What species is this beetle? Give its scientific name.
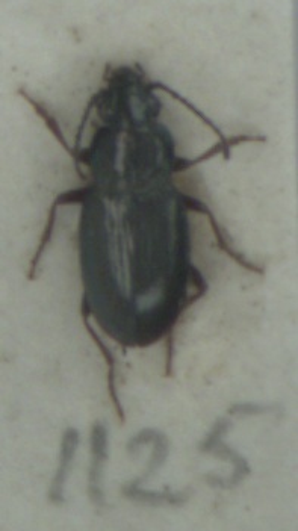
Pogonus littoralis
